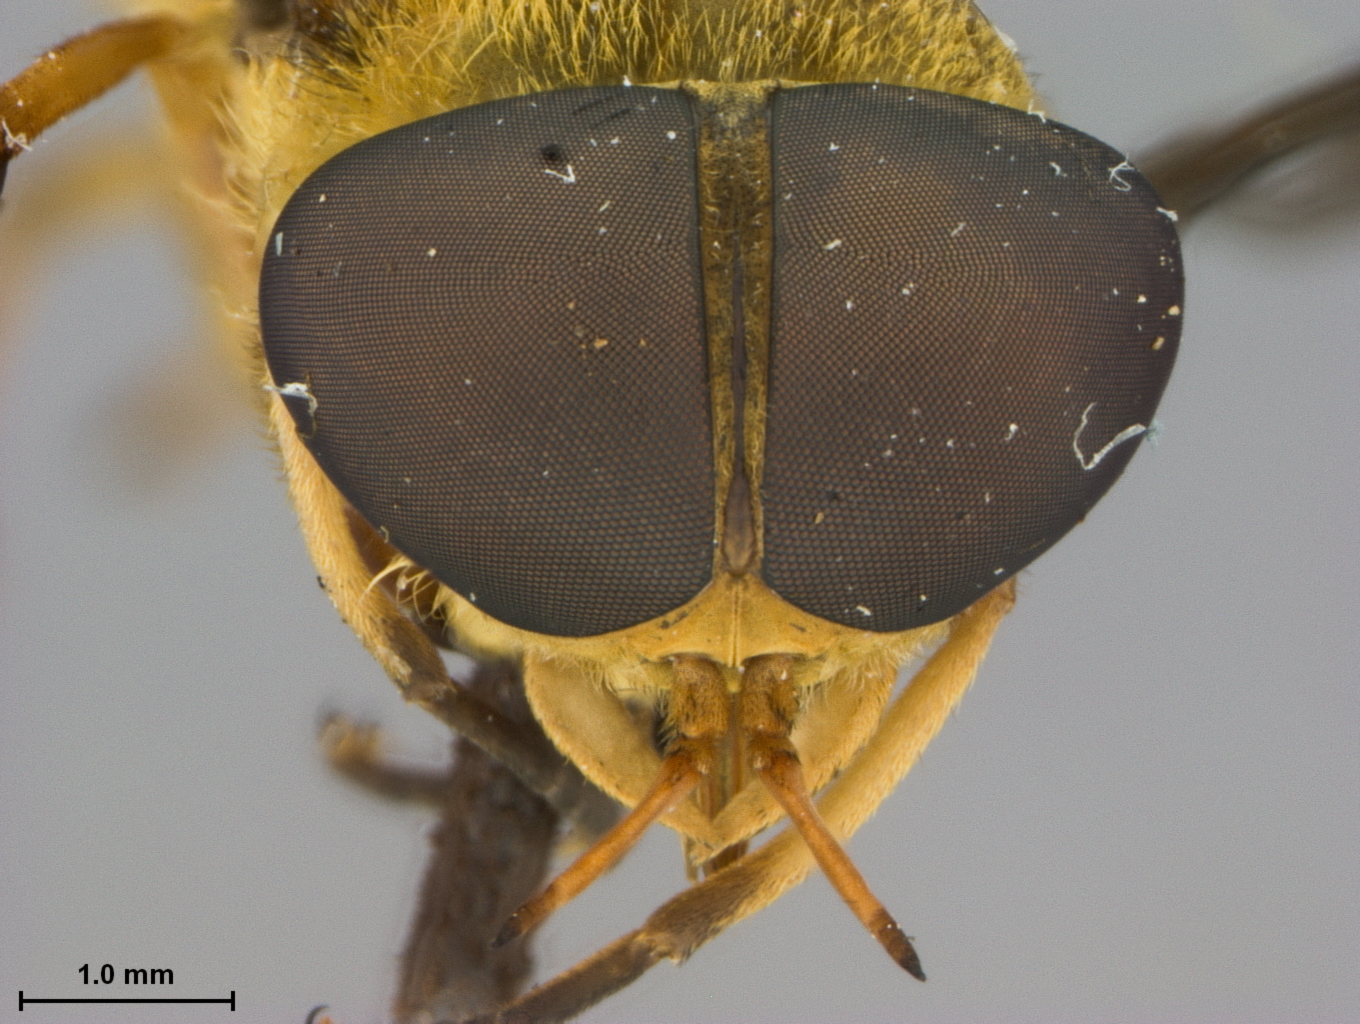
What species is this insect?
Tabanus subhybridus
